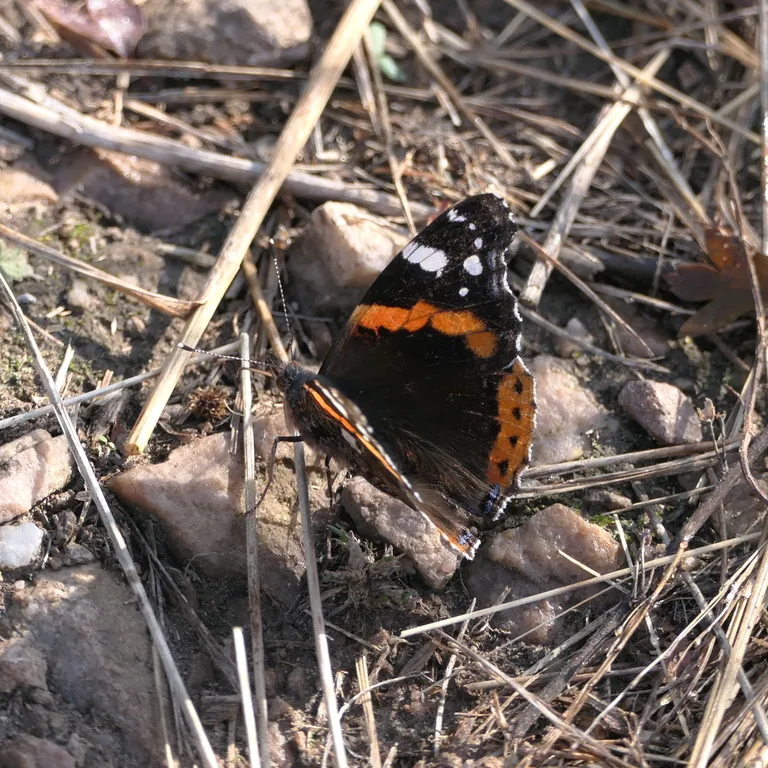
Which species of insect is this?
Vanessa atalanta
